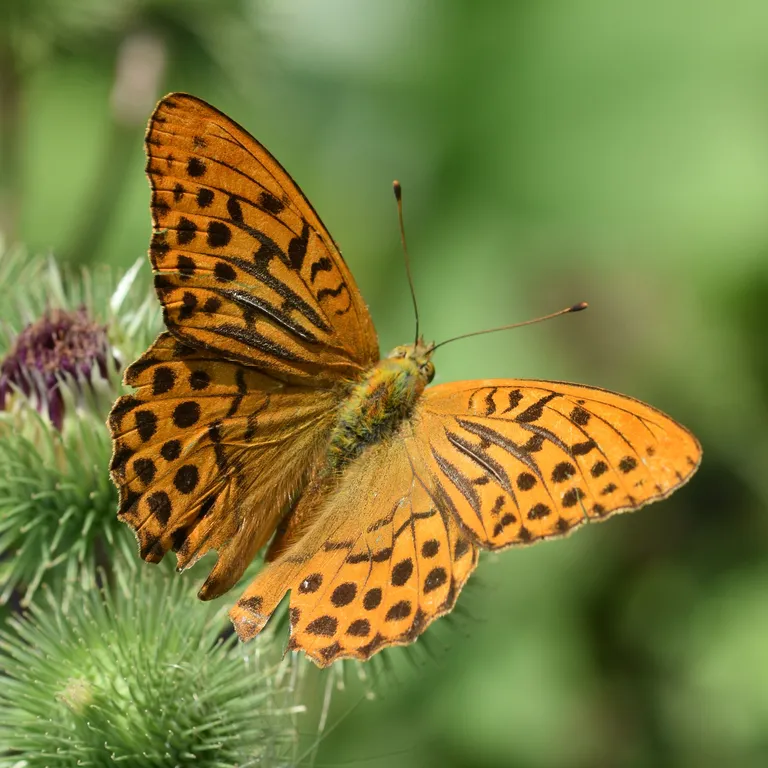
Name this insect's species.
Argynnis paphia
